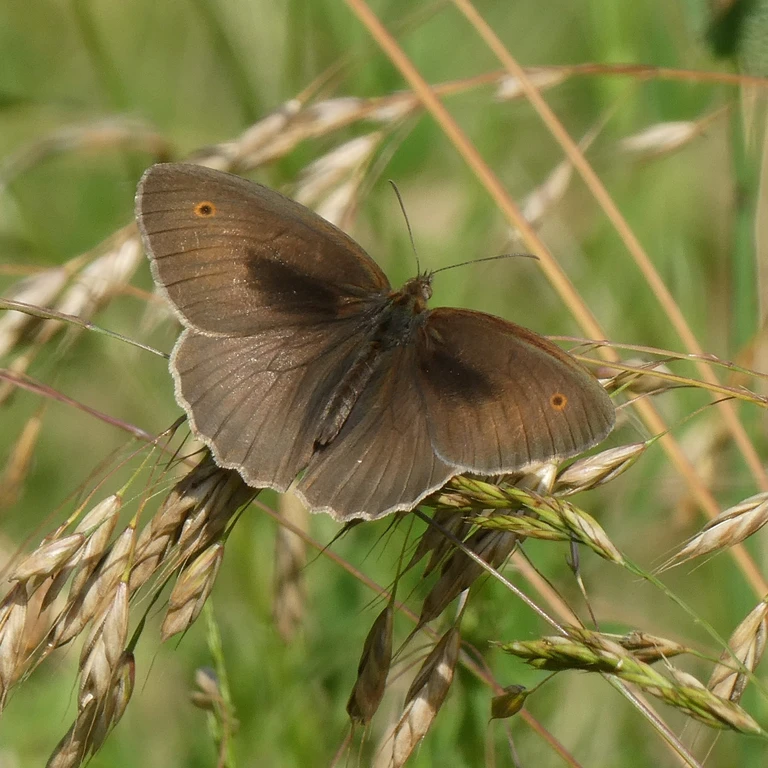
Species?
Maniola jurtina
